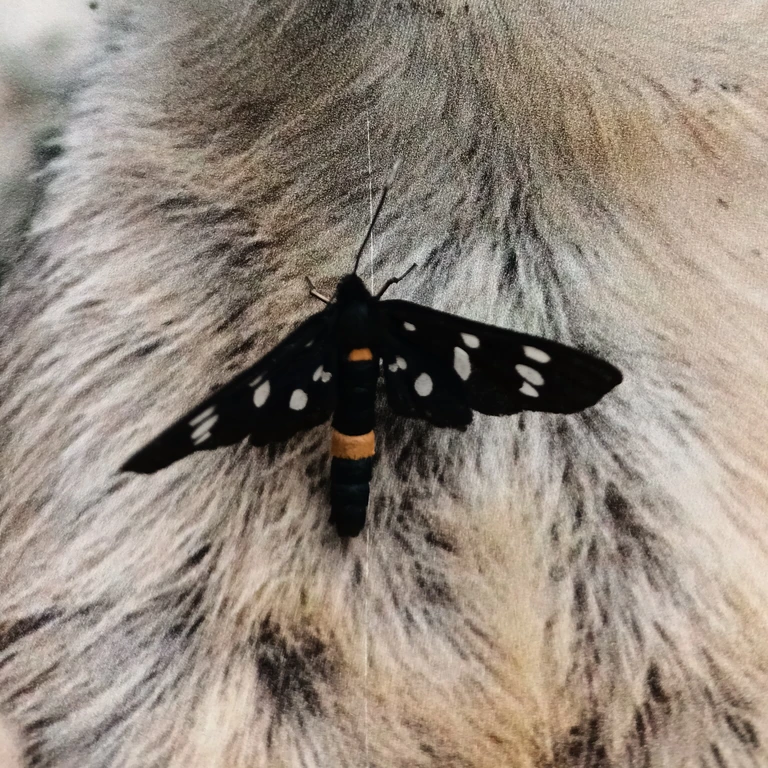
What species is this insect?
Amata phegea
